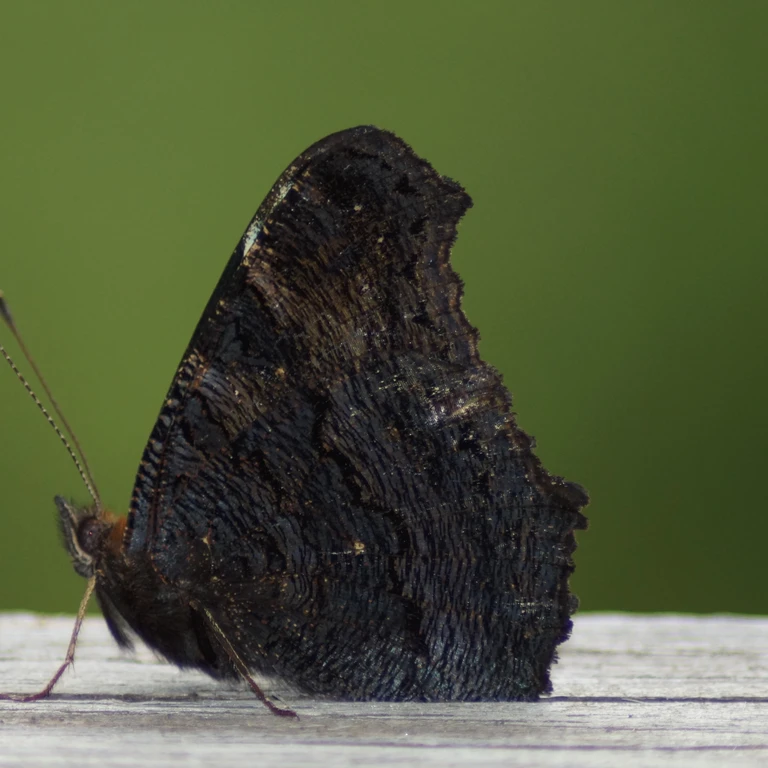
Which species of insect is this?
Aglais io
